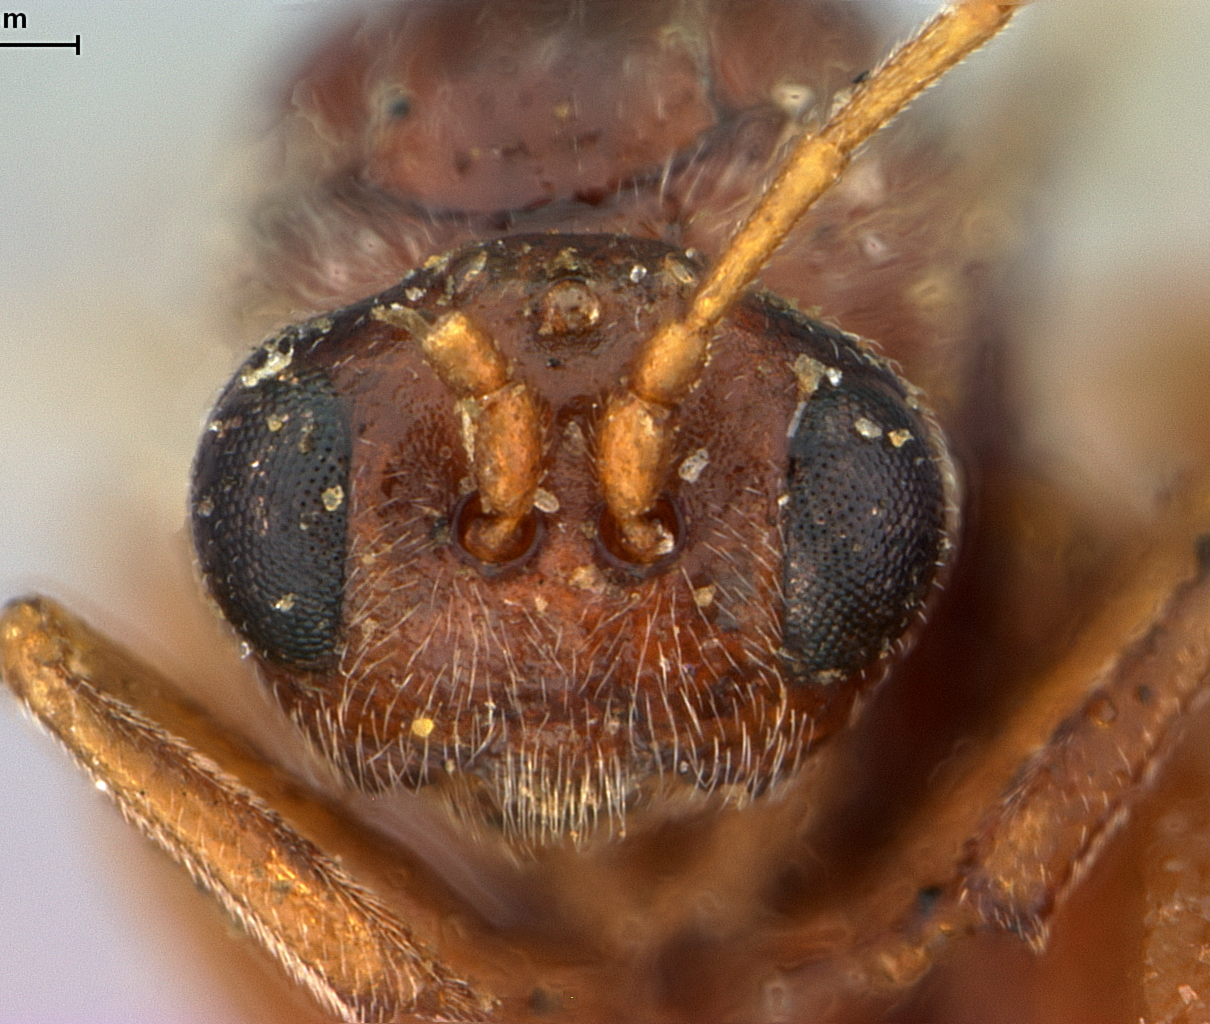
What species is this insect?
Periclistus castanopsidis
